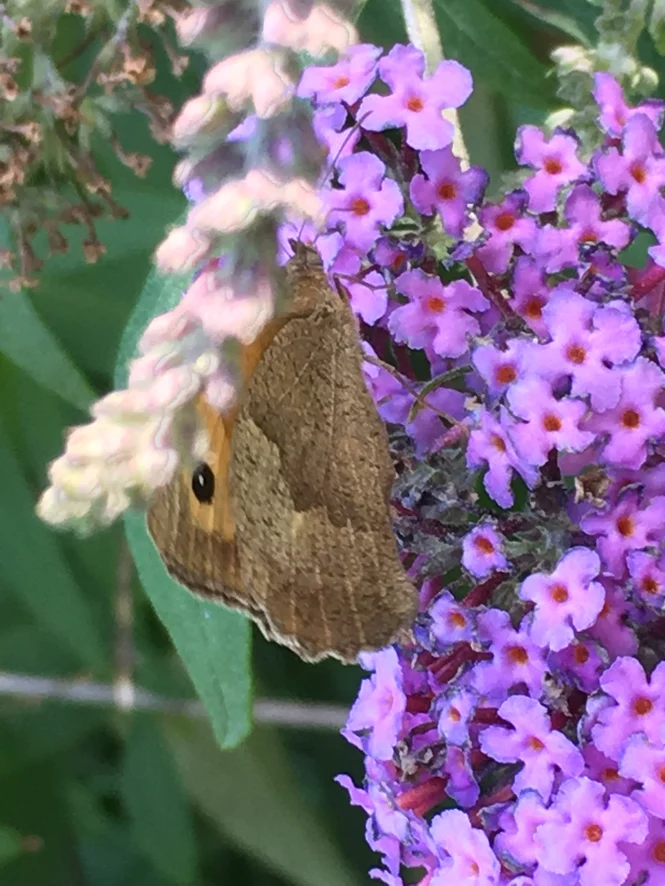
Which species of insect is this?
Maniola jurtina
